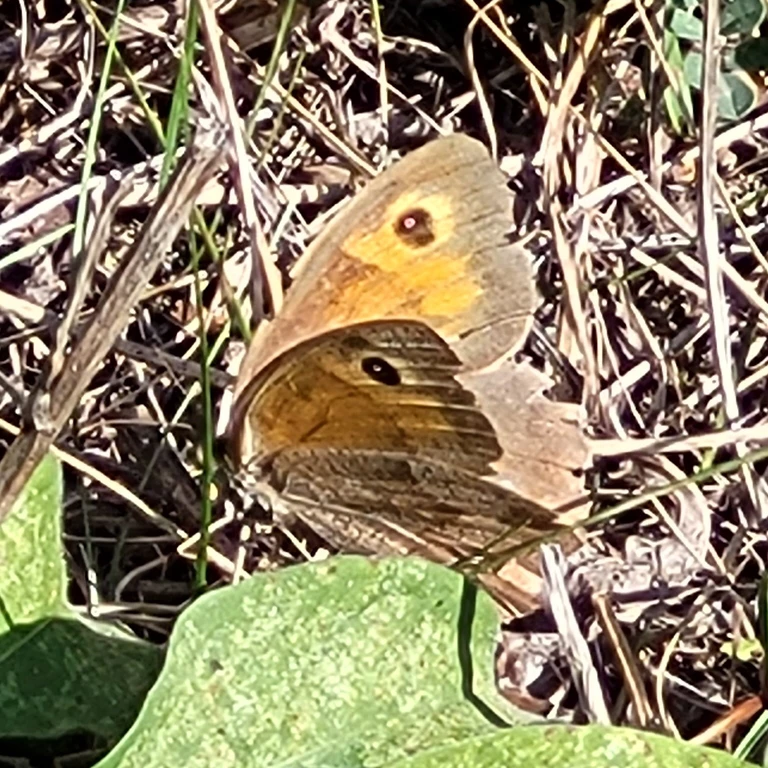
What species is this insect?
Maniola jurtina
